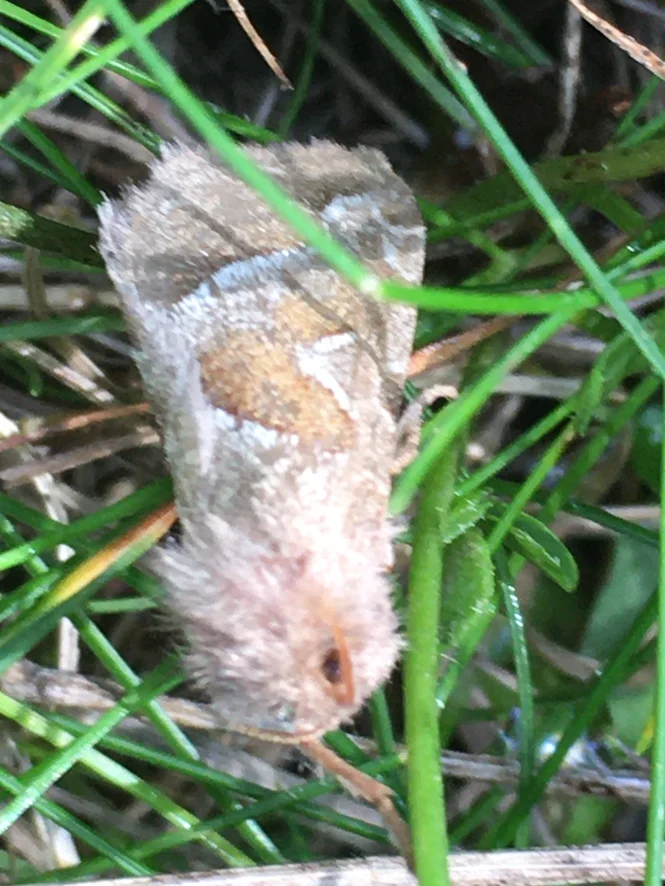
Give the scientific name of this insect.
Triodia sylvina
